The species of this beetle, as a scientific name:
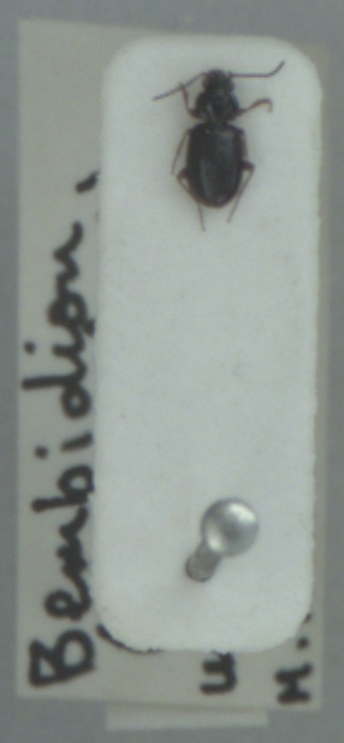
Bembidion mannerheimii
